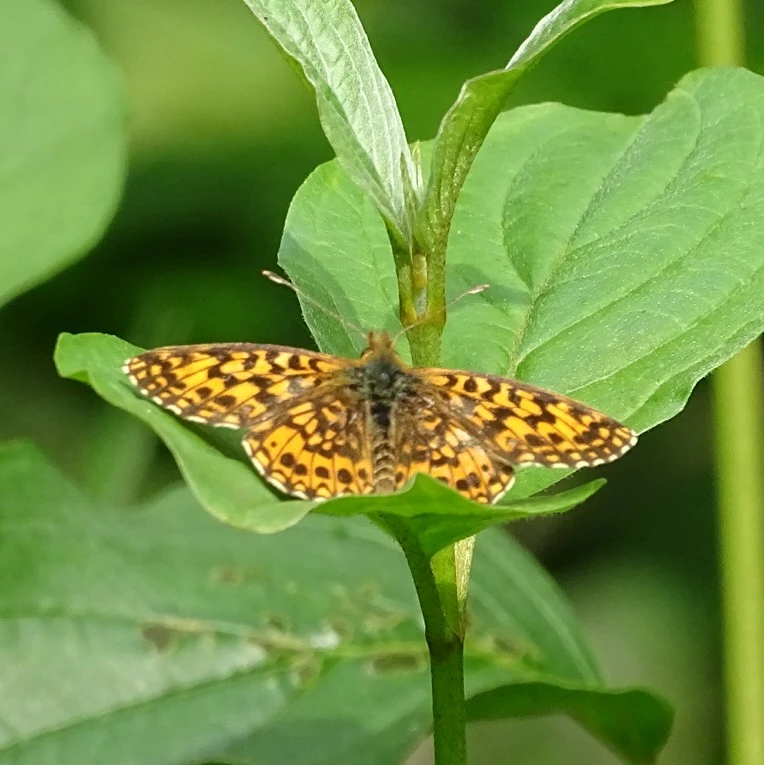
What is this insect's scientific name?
Boloria dia
